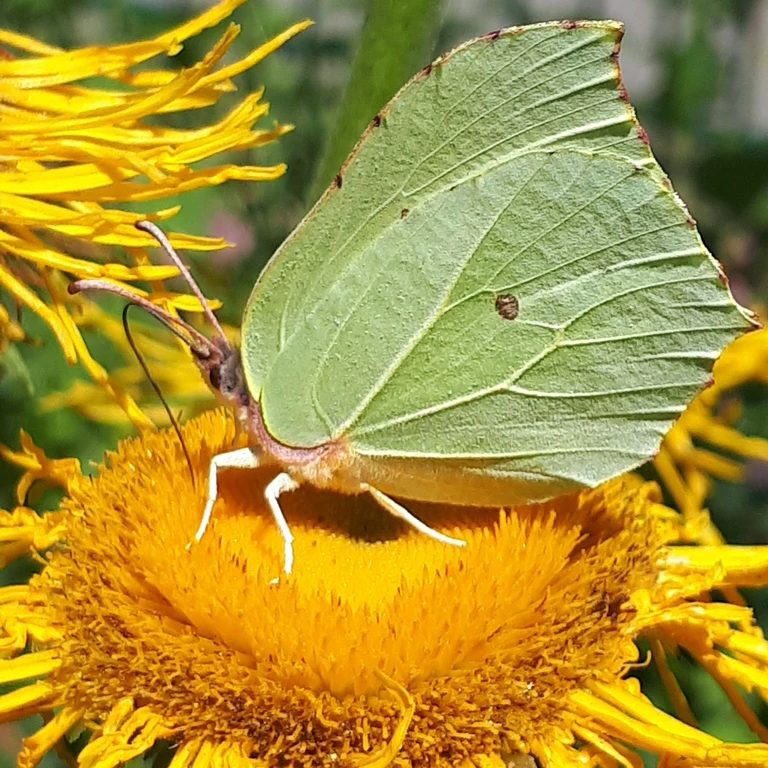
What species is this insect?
Gonepteryx rhamni
